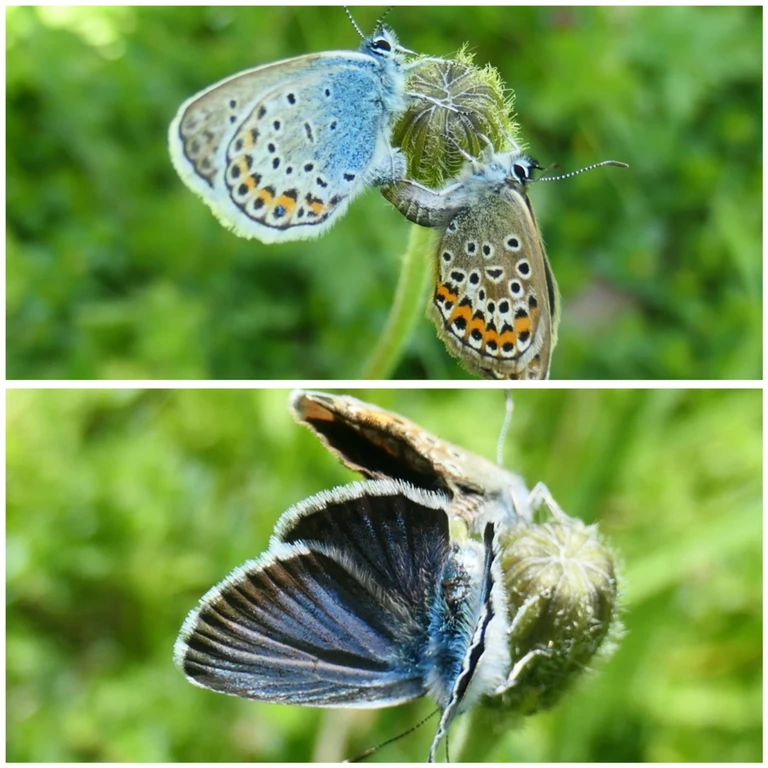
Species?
Plebejus argus
